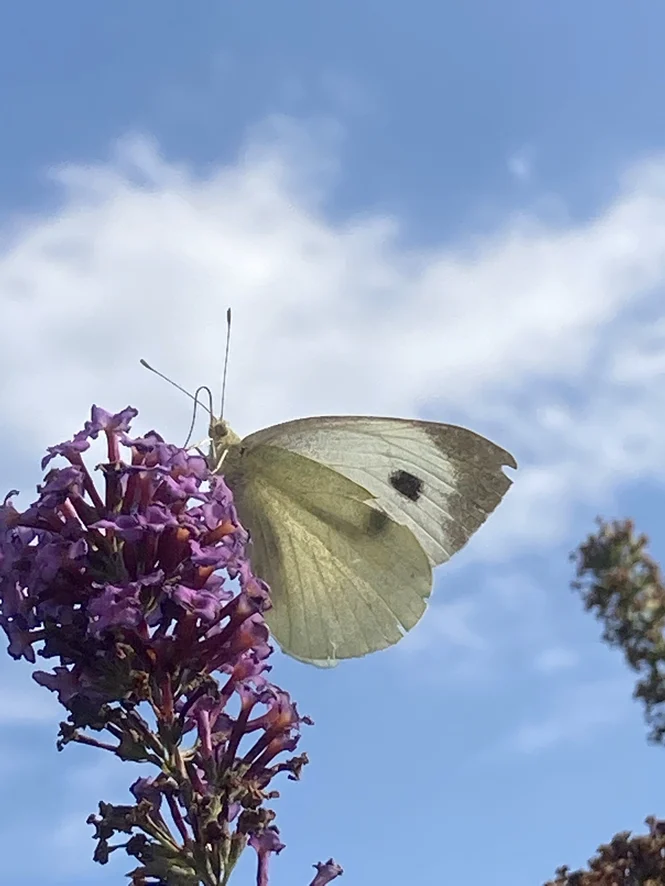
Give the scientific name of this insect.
Pieris brassicae
